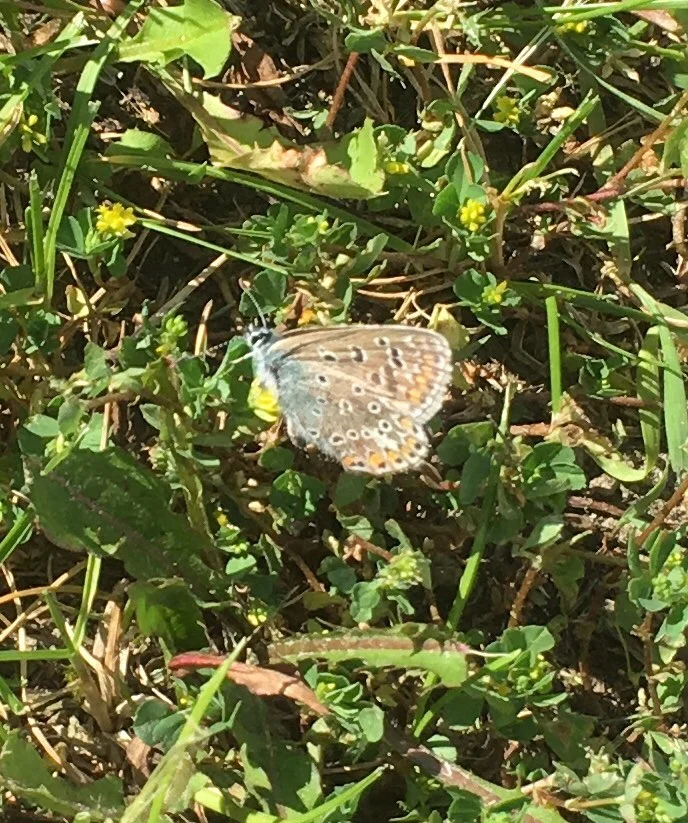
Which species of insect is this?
Polyommatus icarus
